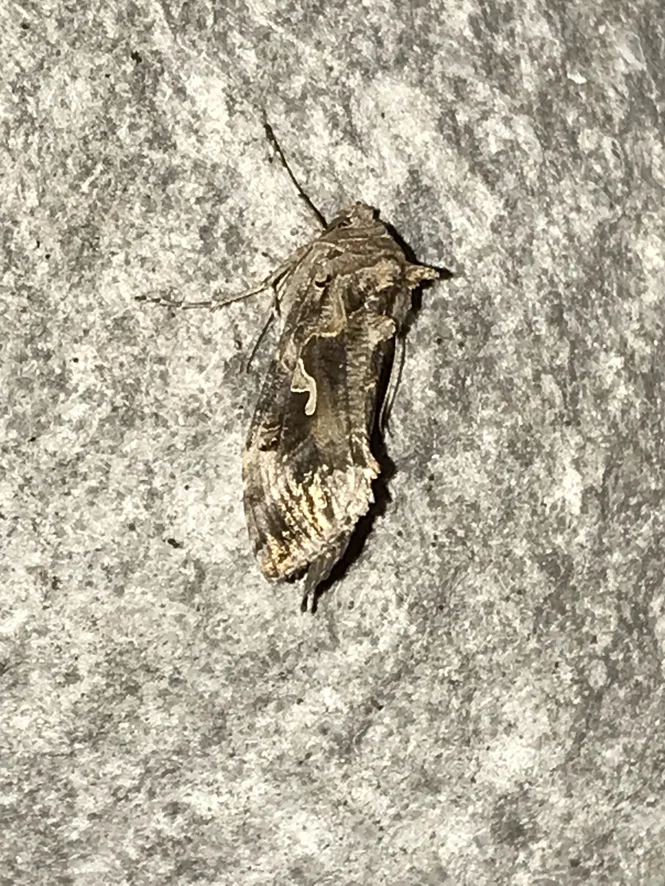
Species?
Autographa gamma
